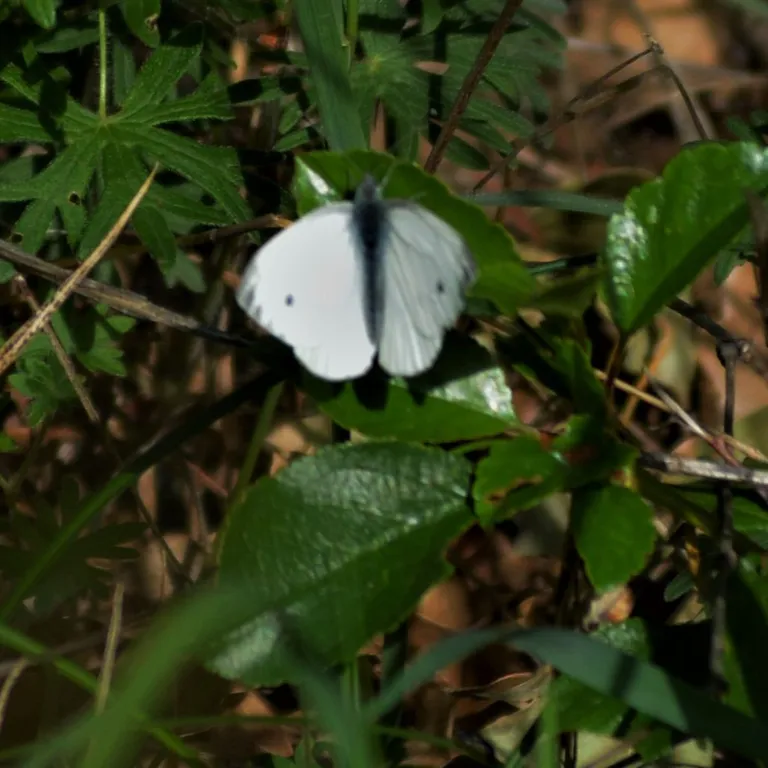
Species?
Pieris napi
